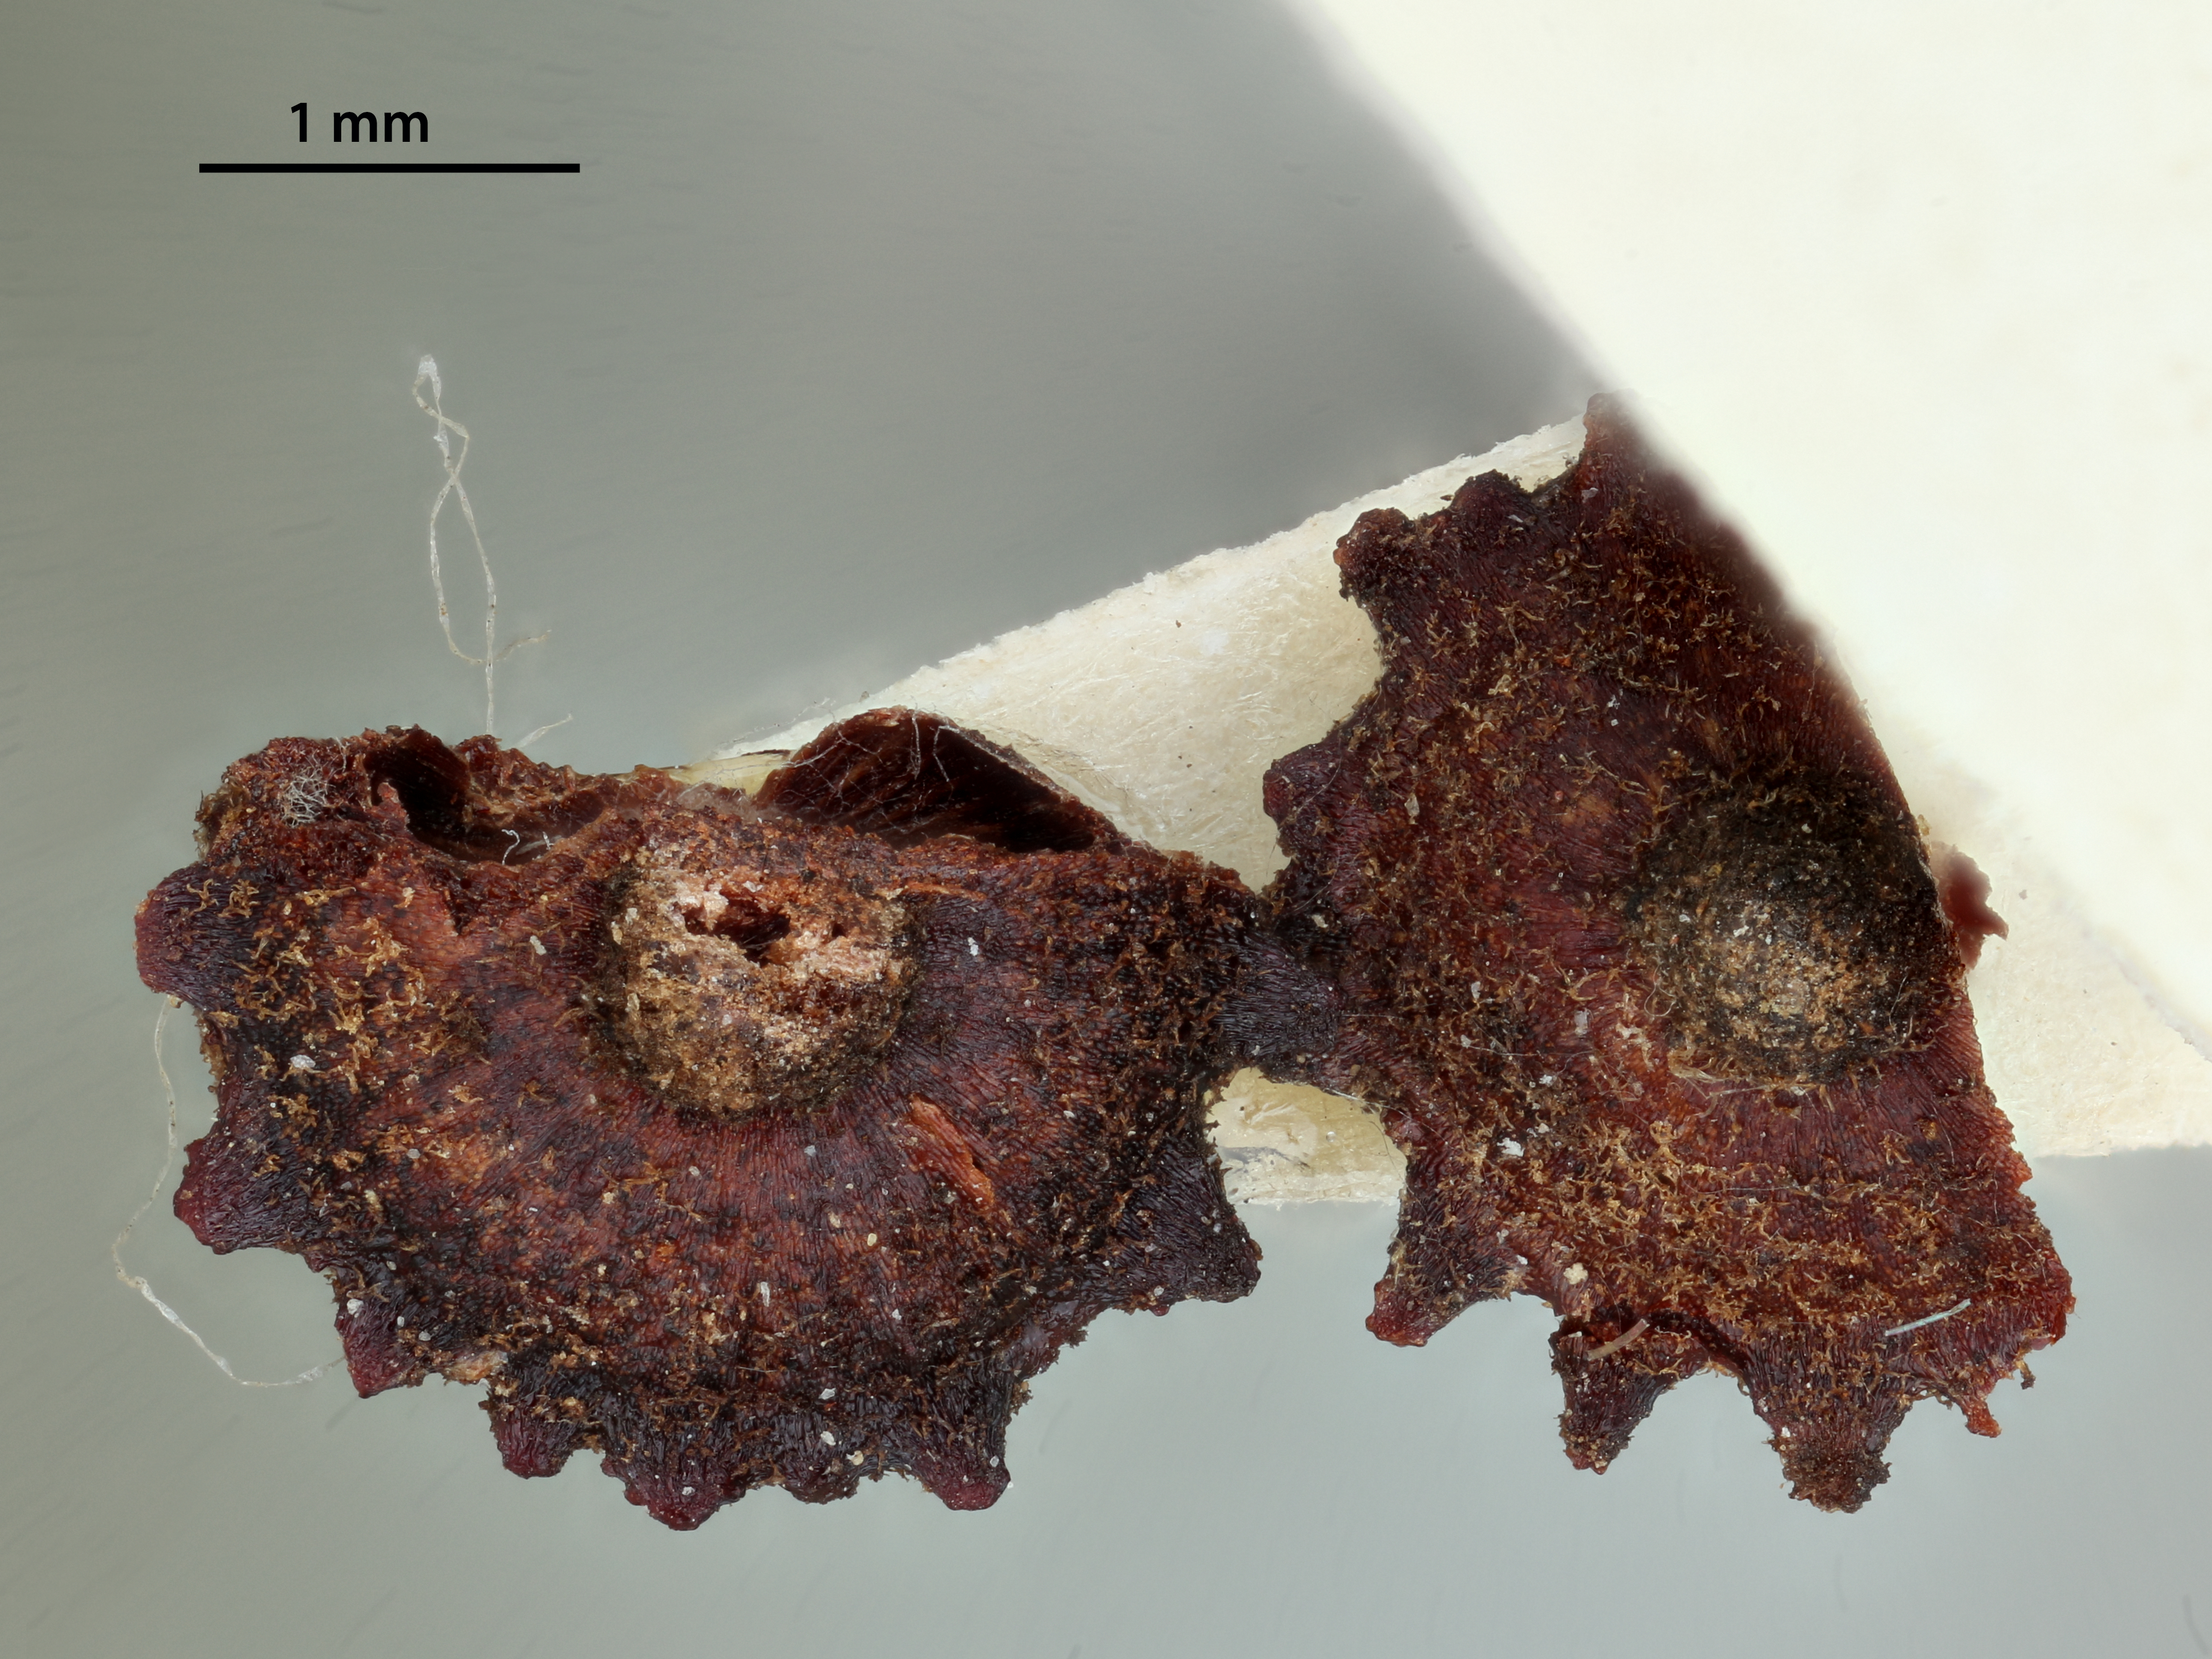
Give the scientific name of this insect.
Andricus crenatus
